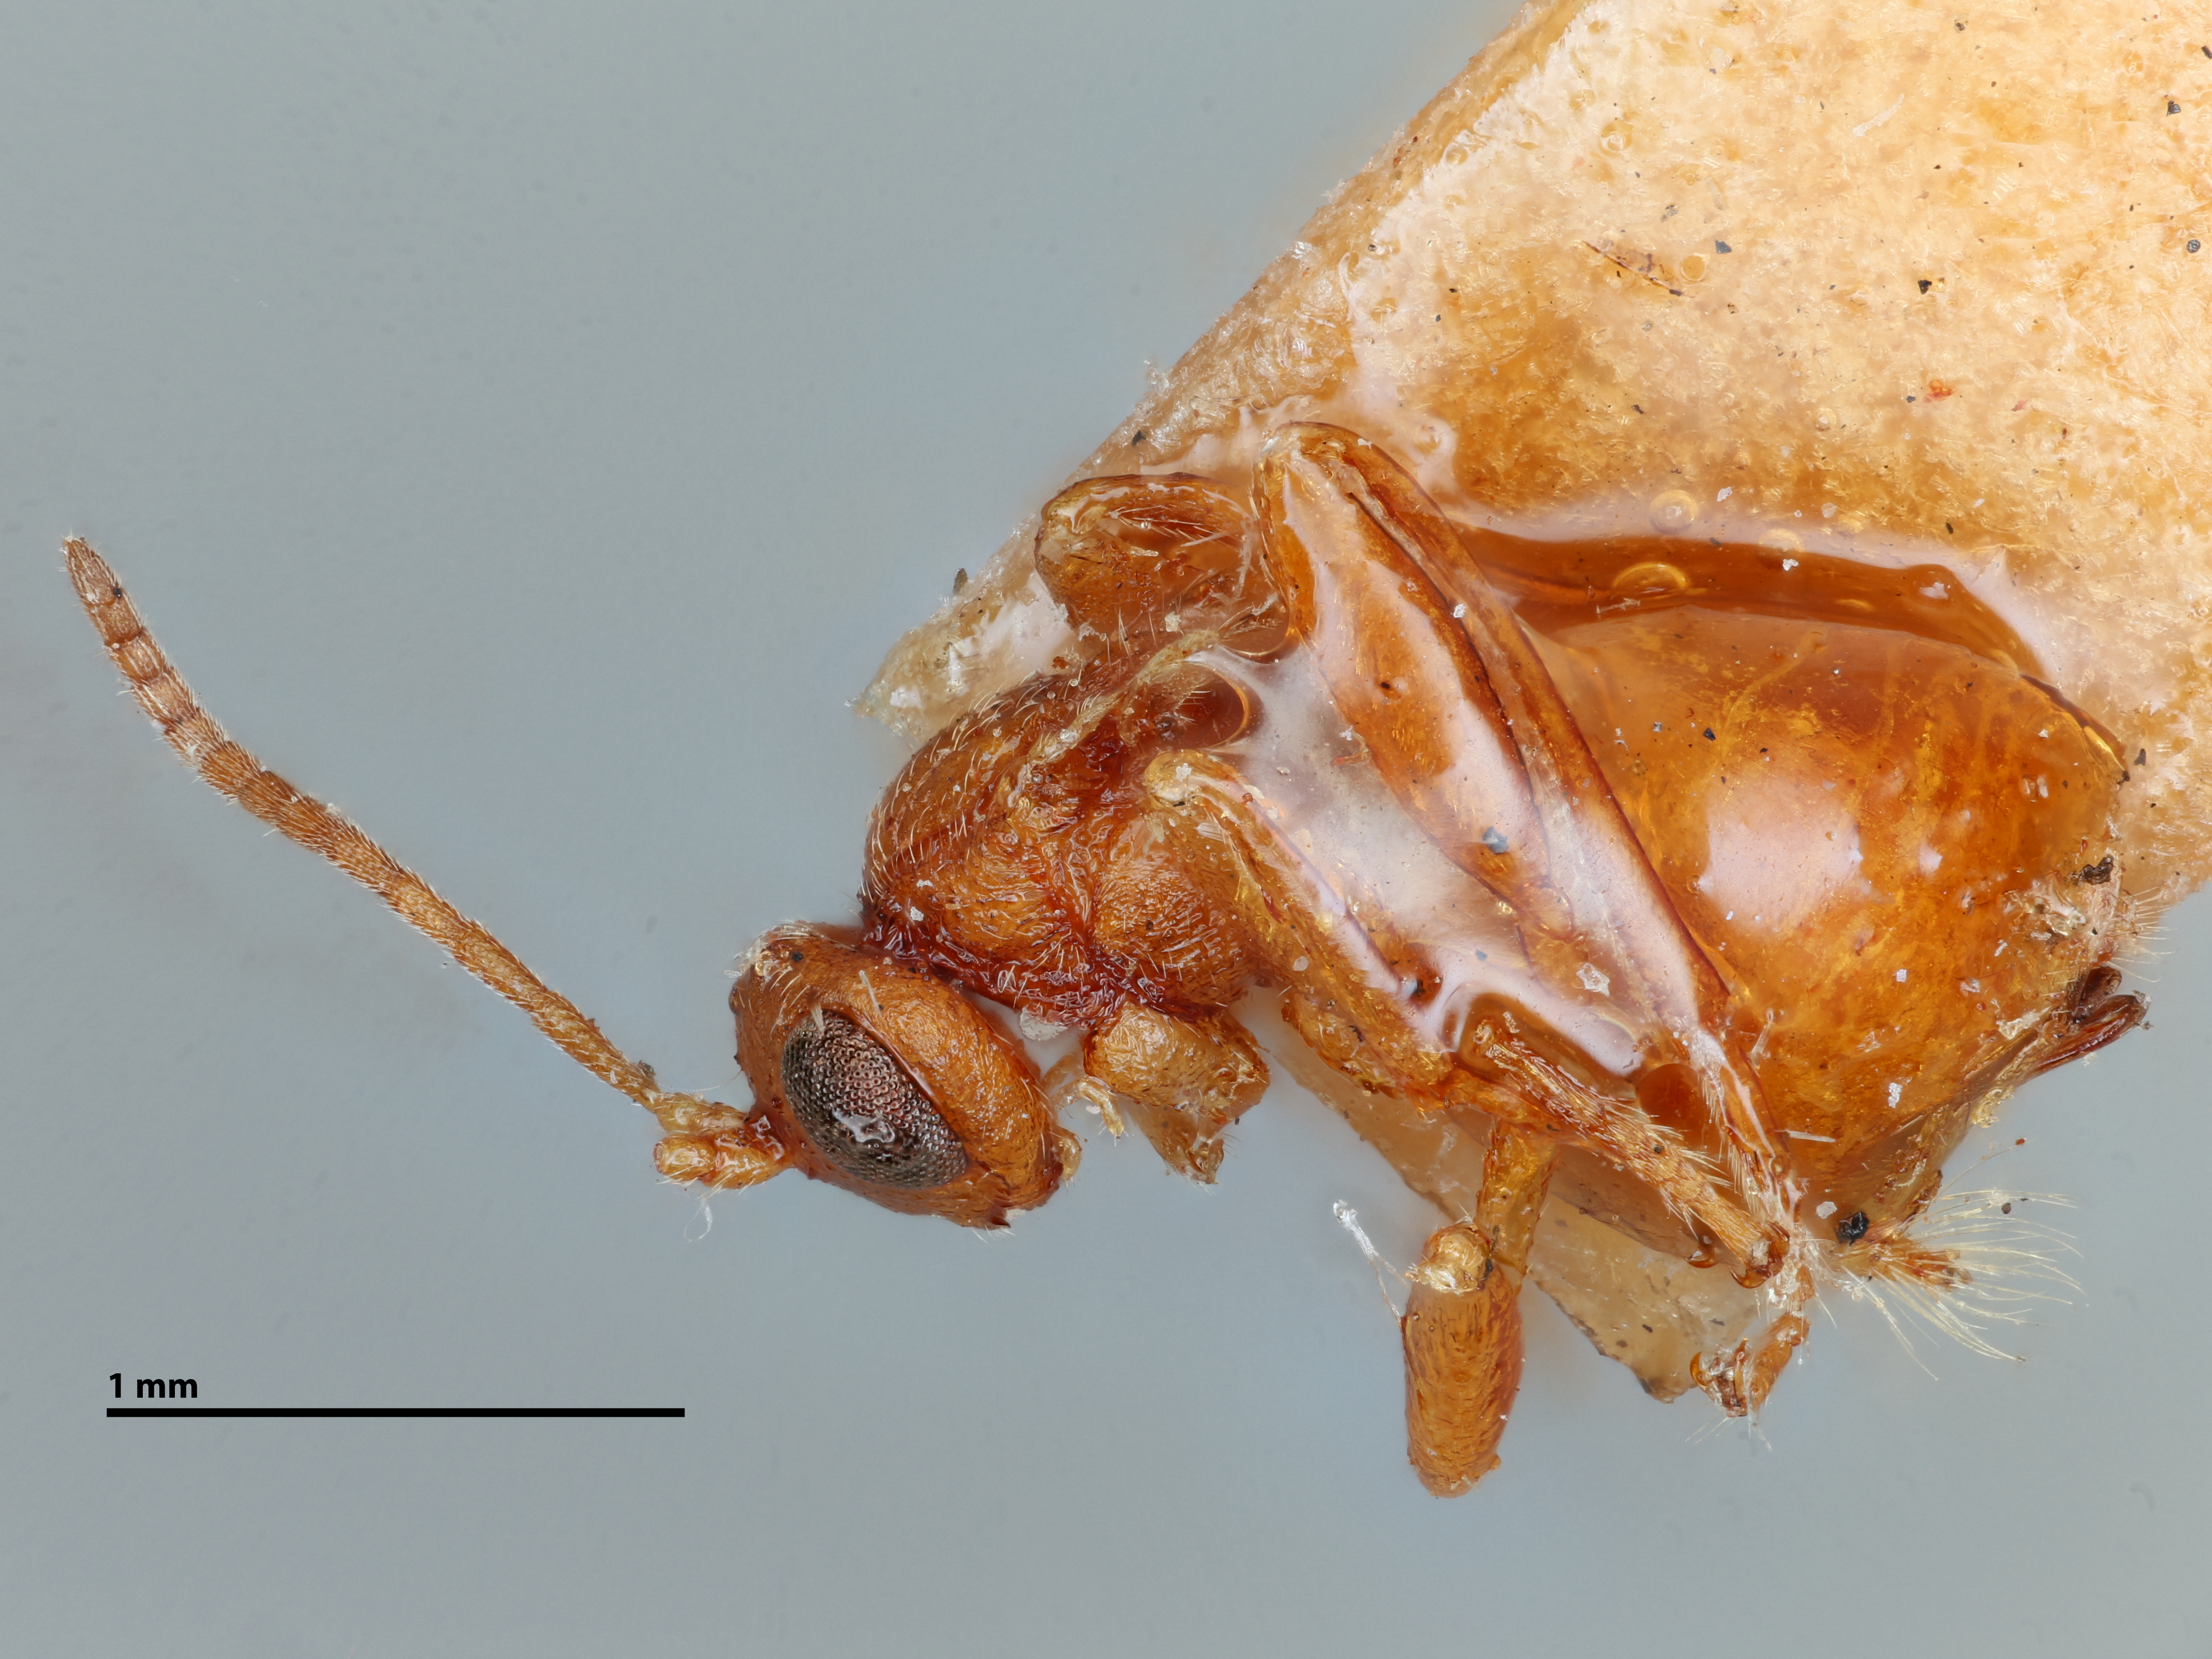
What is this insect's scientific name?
Biorhiza mellea
